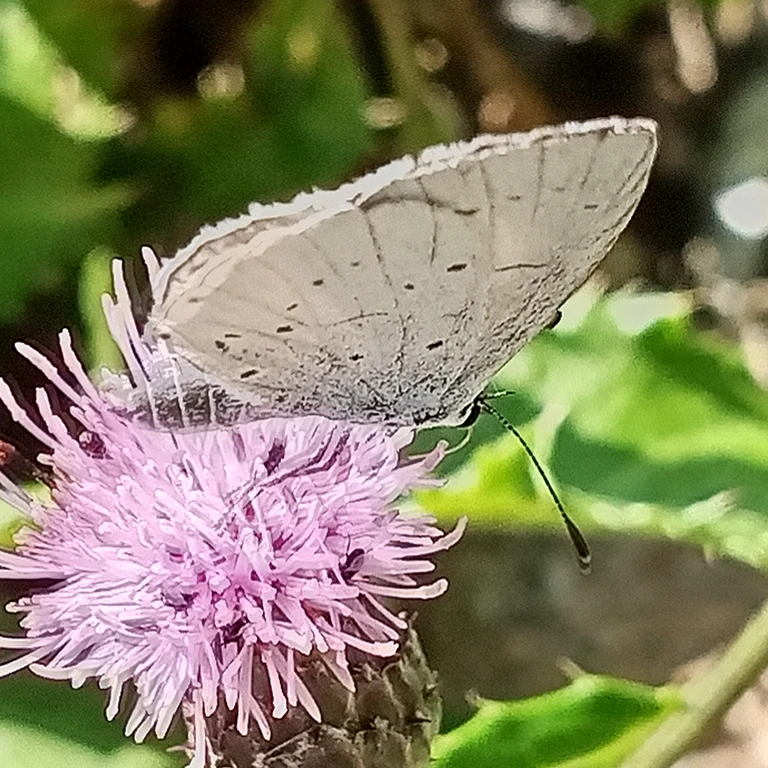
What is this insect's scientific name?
Celastrina argiolus
